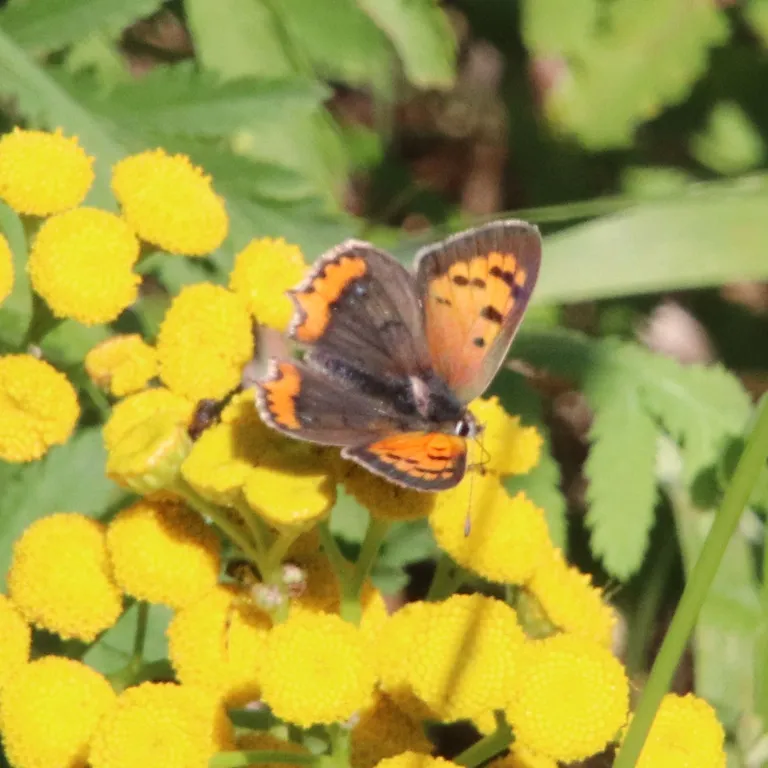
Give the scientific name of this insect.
Lycaena phlaeas
